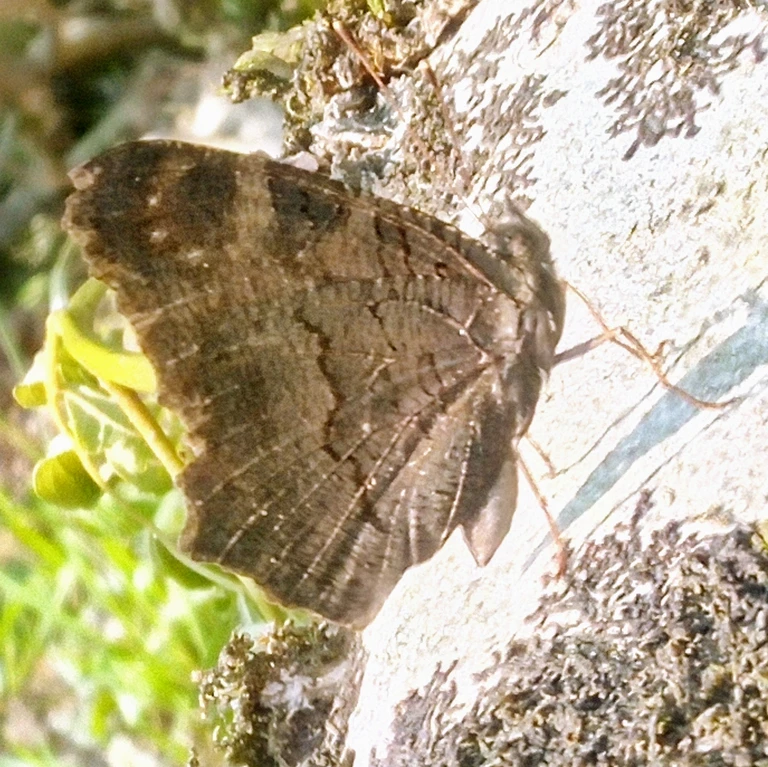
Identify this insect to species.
Aglais io
